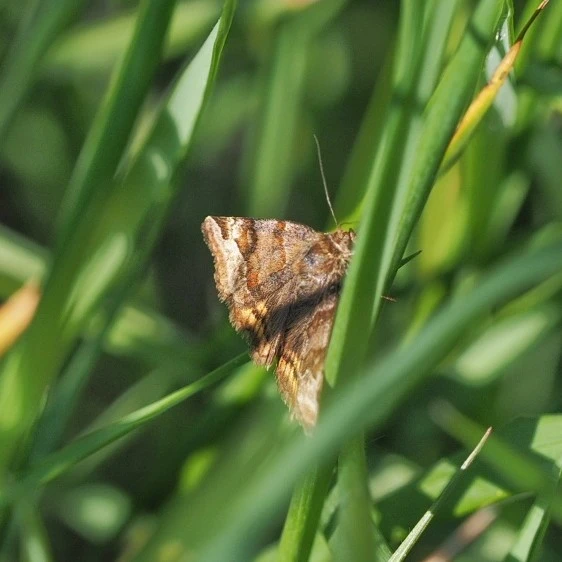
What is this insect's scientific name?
Euclidia glyphica
